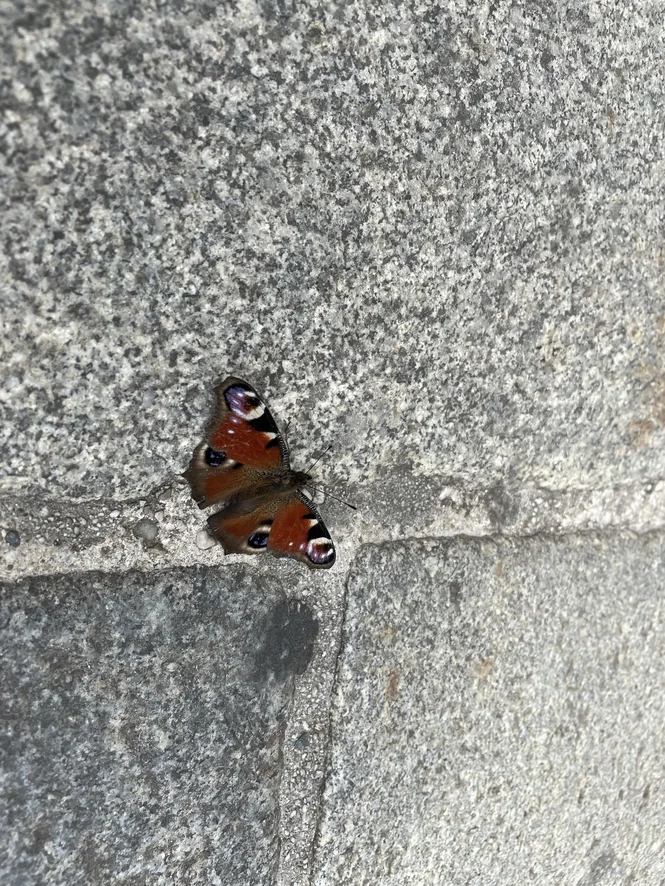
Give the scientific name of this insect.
Aglais io
